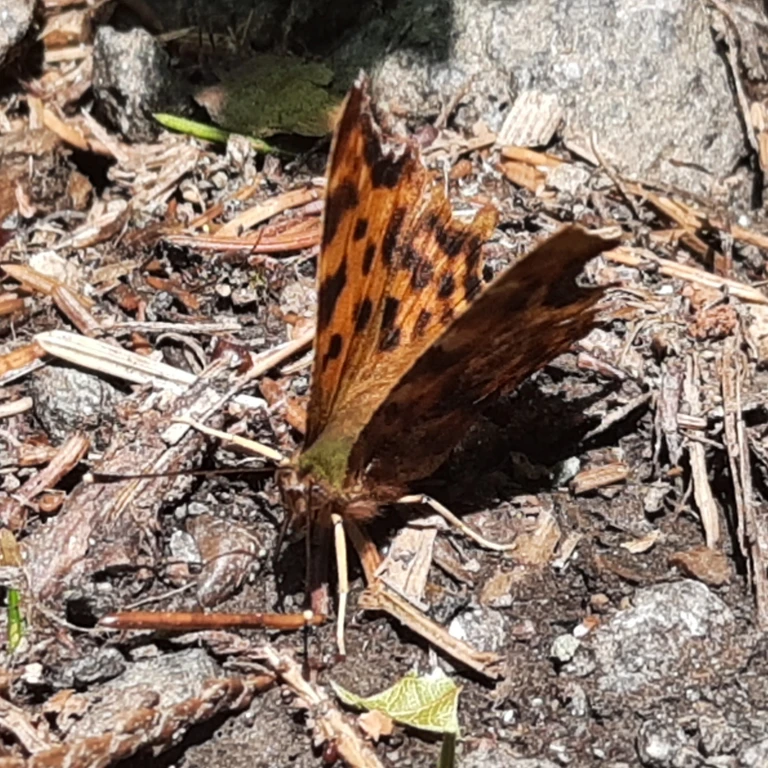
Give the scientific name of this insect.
Polygonia c-album
